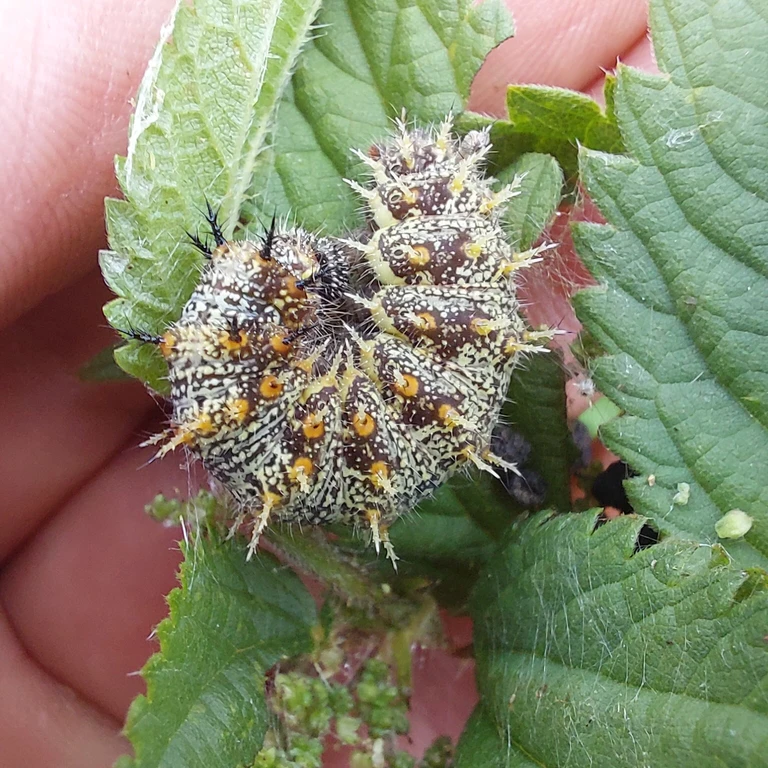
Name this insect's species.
Vanessa atalanta
